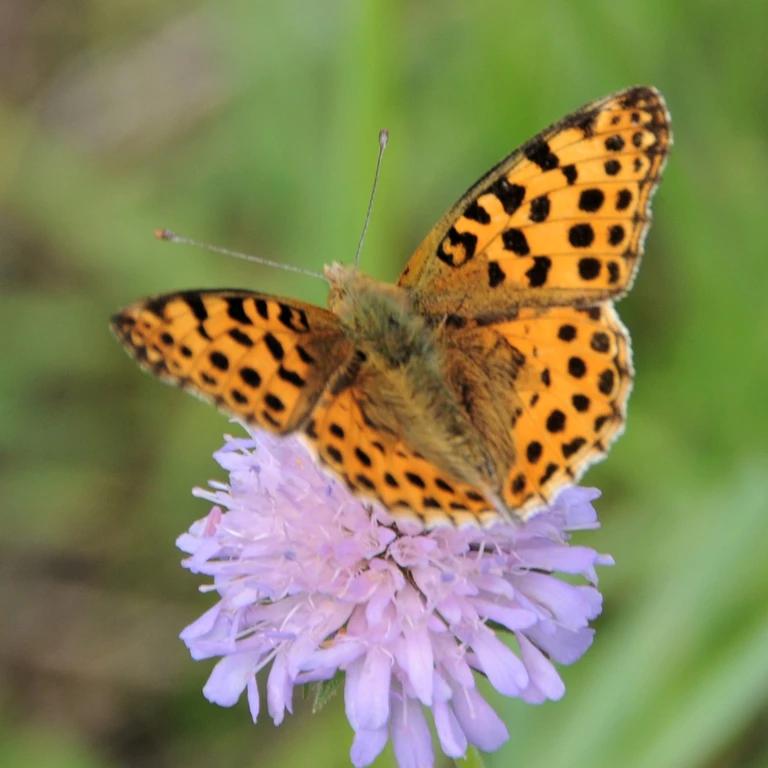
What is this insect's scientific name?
Issoria lathonia
